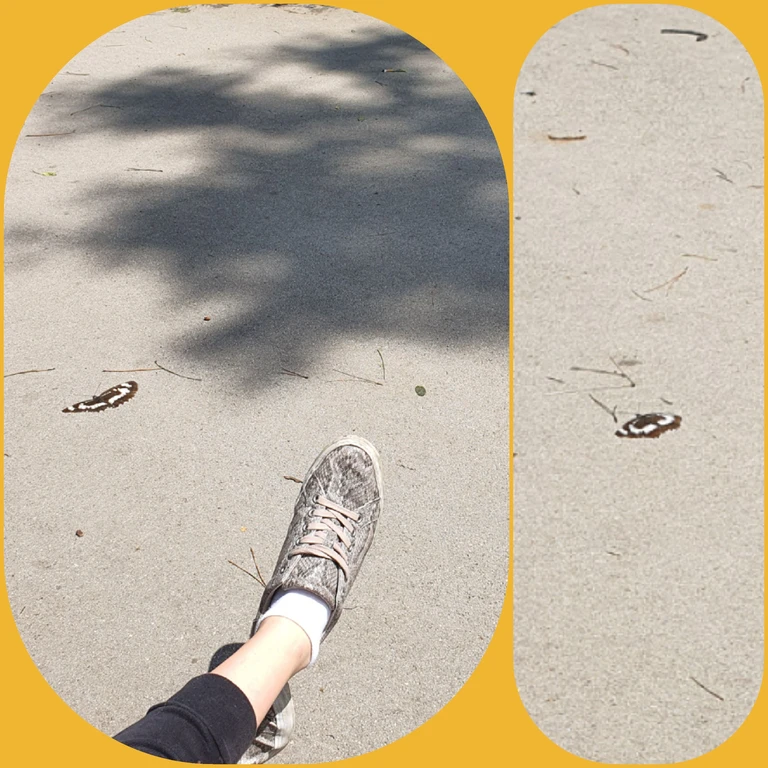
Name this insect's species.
Neptis rivularis
